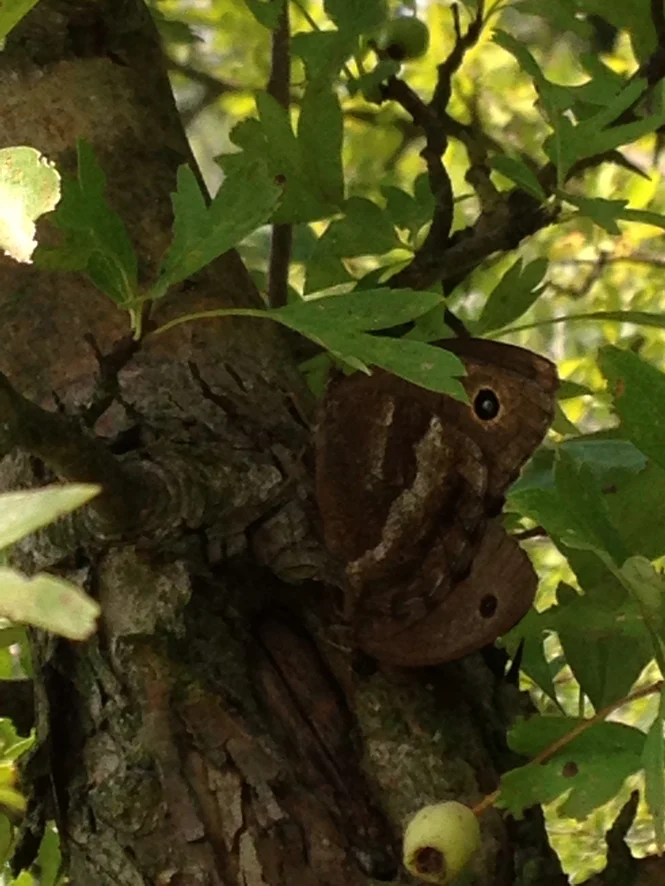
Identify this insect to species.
Minois dryas
